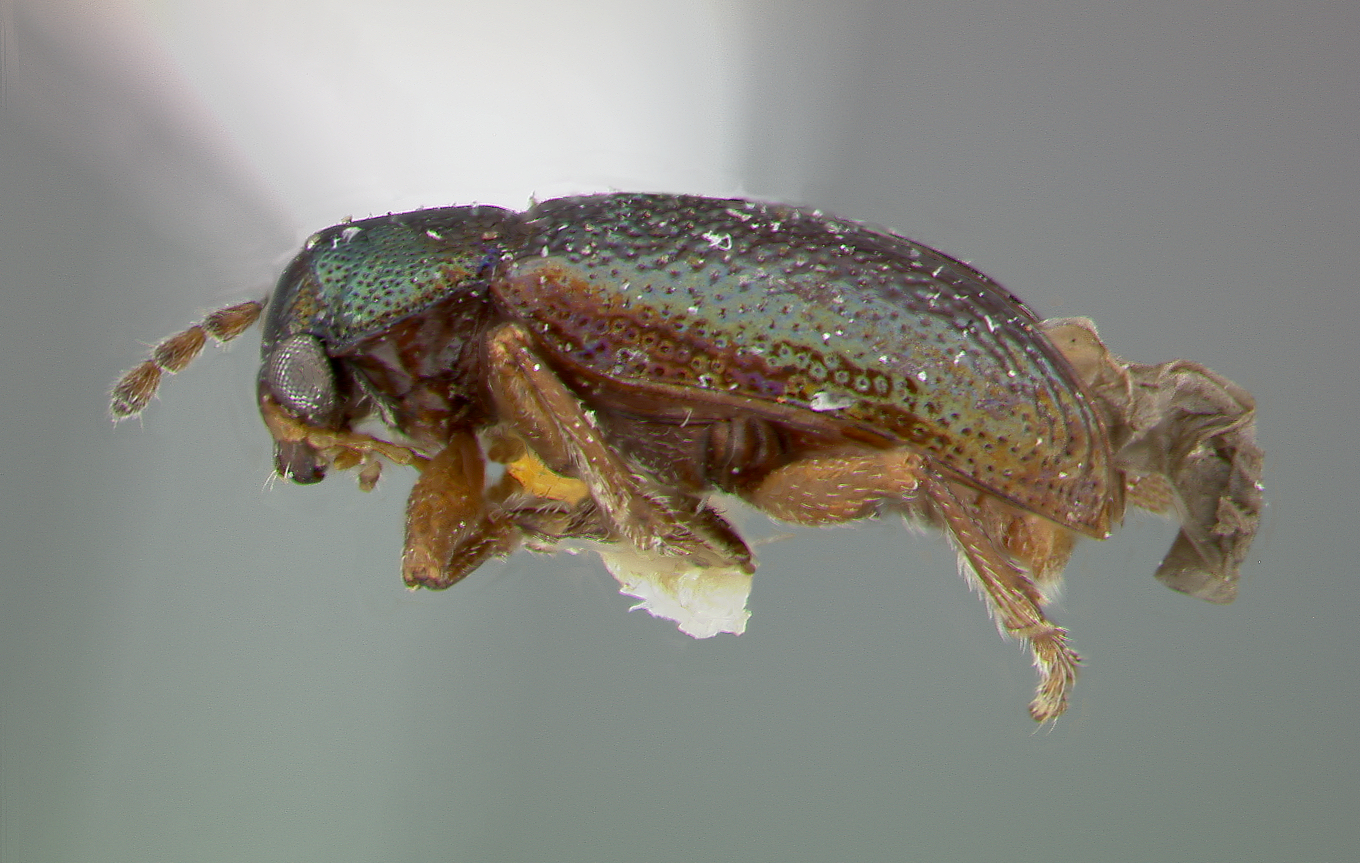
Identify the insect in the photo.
Alethaxius bruneri
